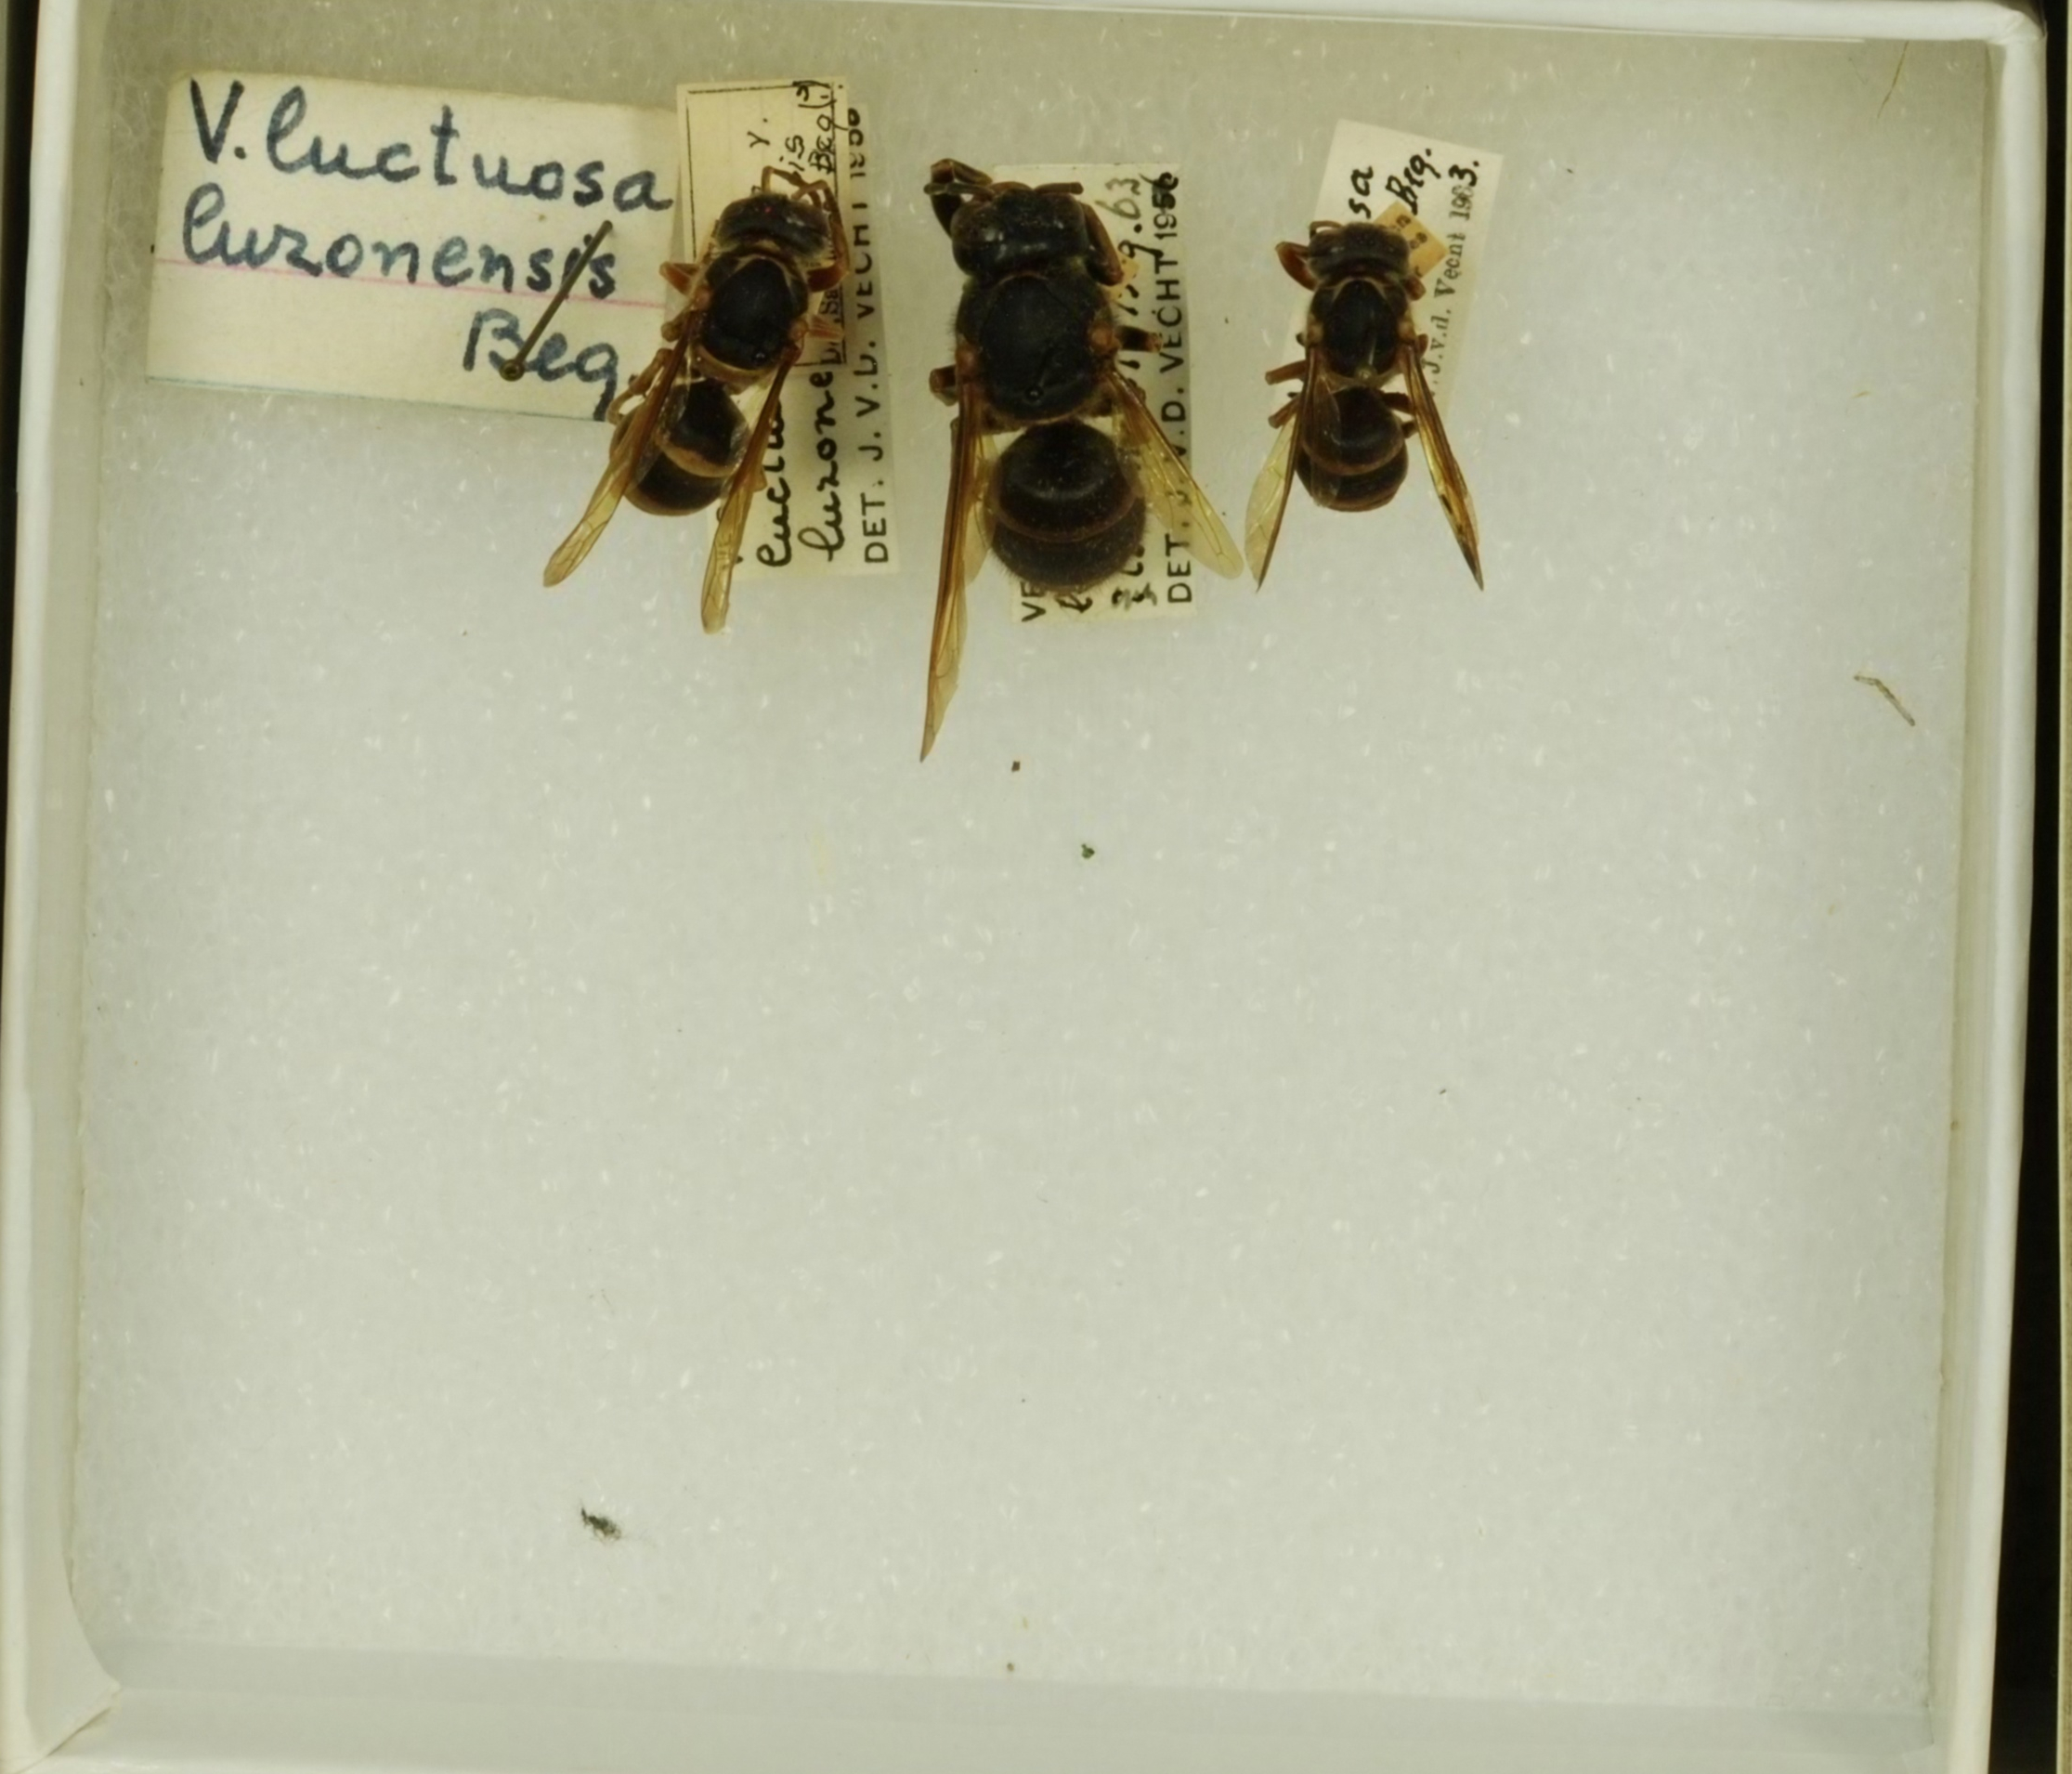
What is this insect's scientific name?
Vespa luctuosa
